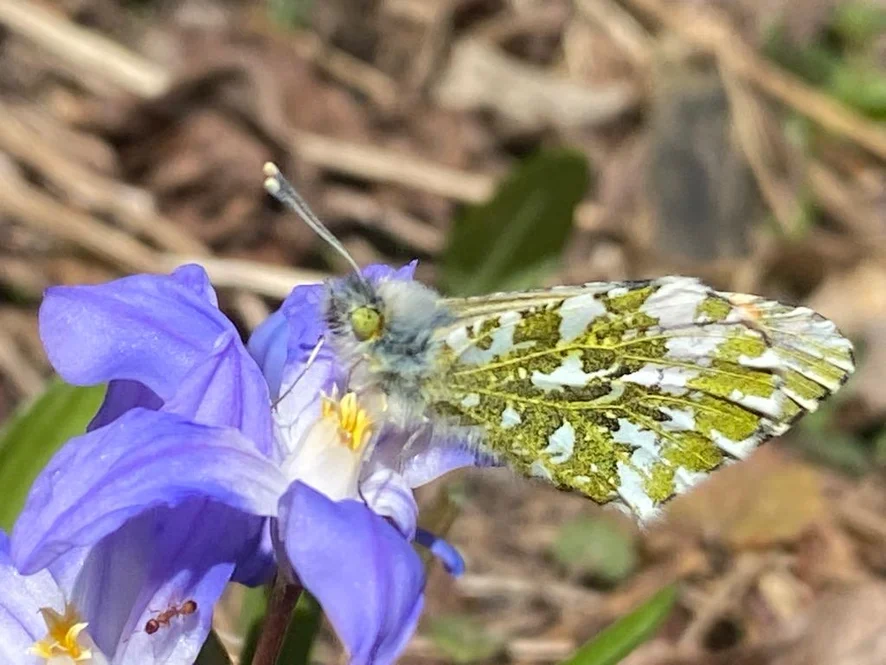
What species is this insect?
Anthocharis cardamines
